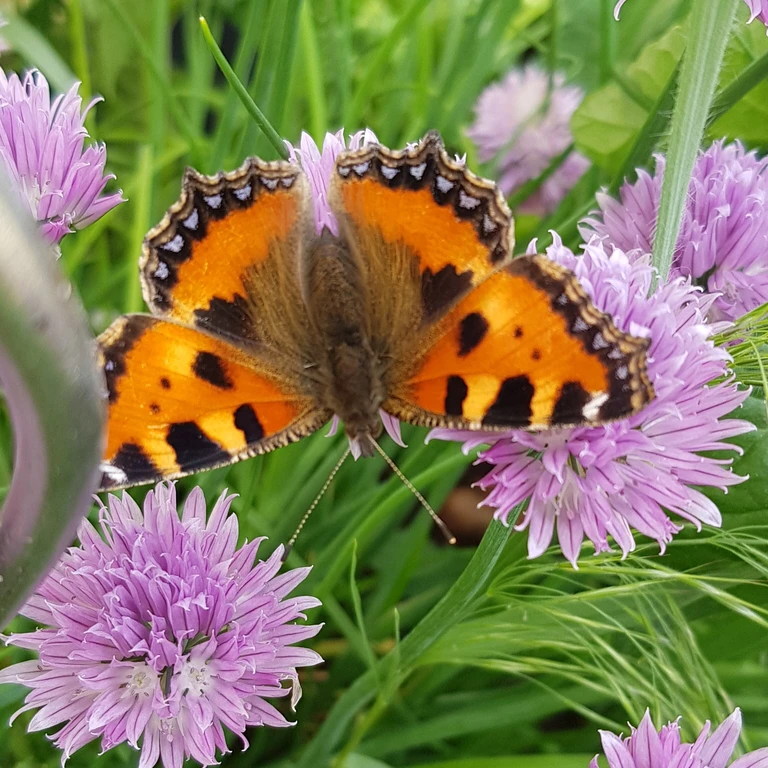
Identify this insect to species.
Aglais urticae
